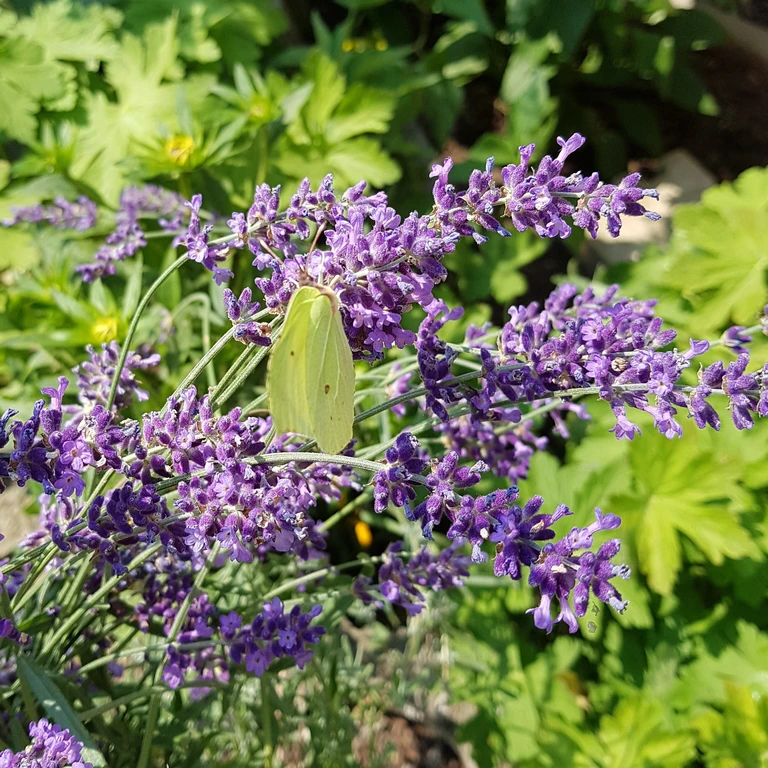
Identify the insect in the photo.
Gonepteryx rhamni
